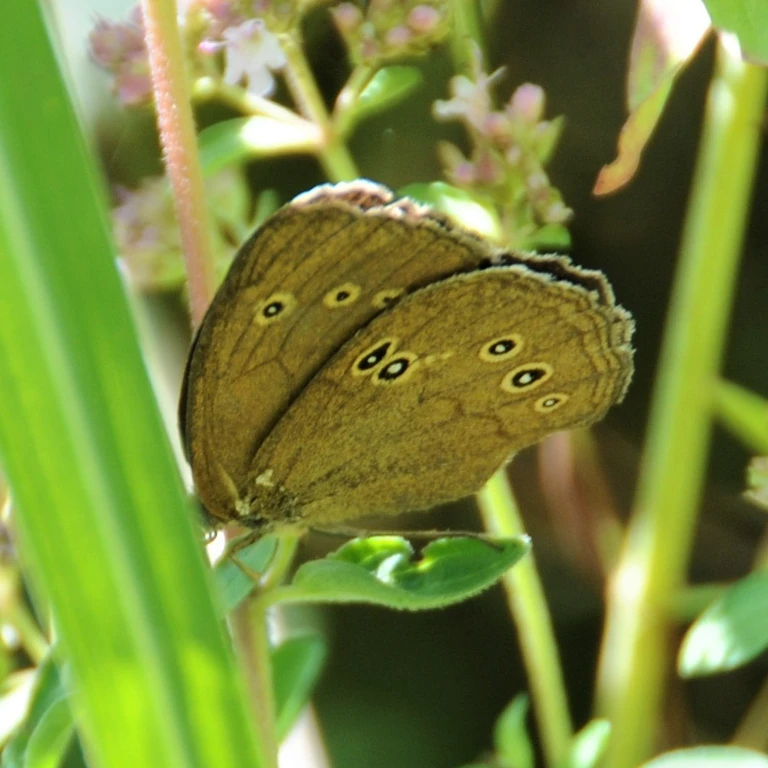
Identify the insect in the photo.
Aphantopus hyperantus
